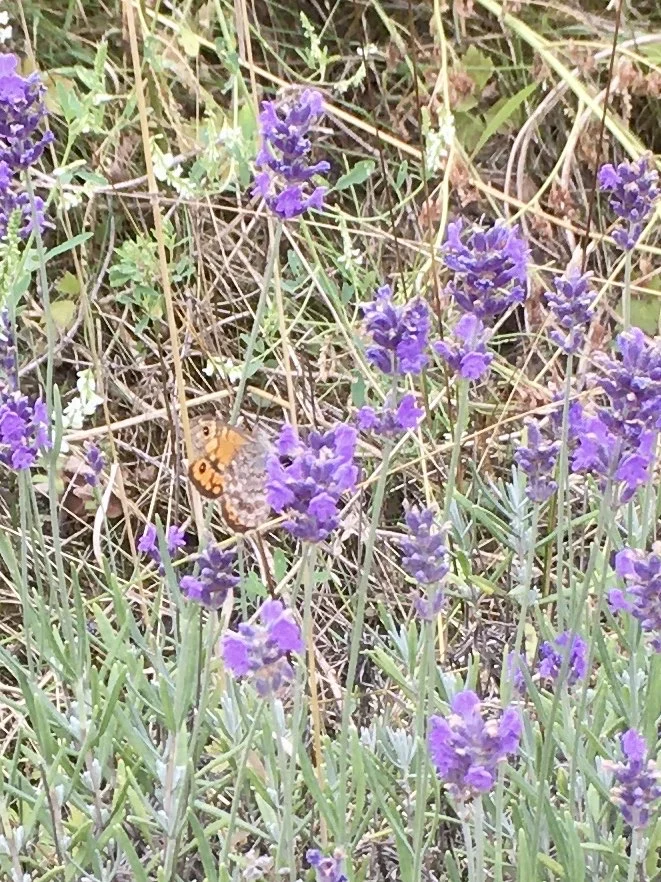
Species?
Lasiommata megera (also Pararge megera)
